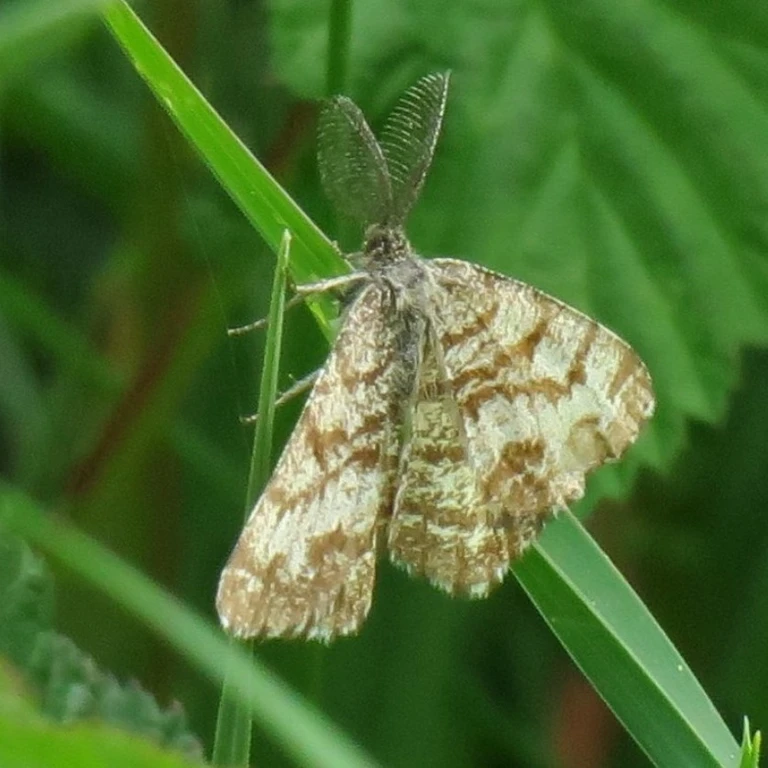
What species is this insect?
Ematurga atomaria
